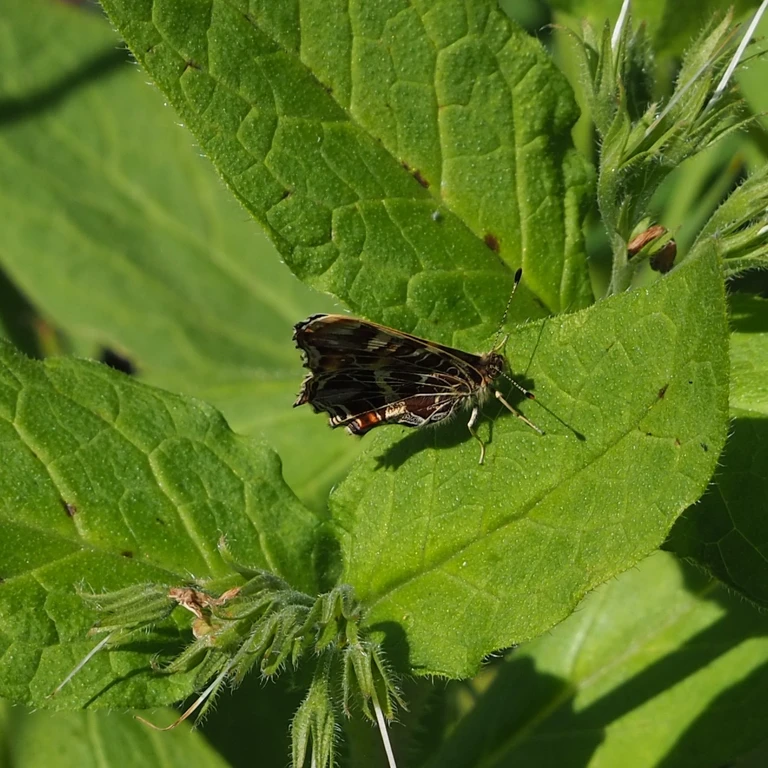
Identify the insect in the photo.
Araschnia levana
